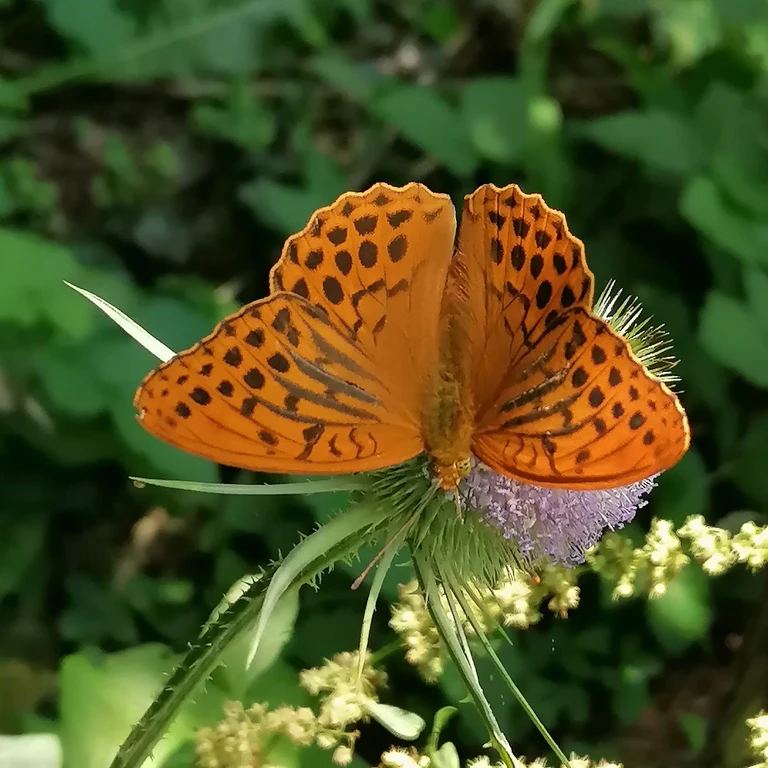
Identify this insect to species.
Argynnis paphia
